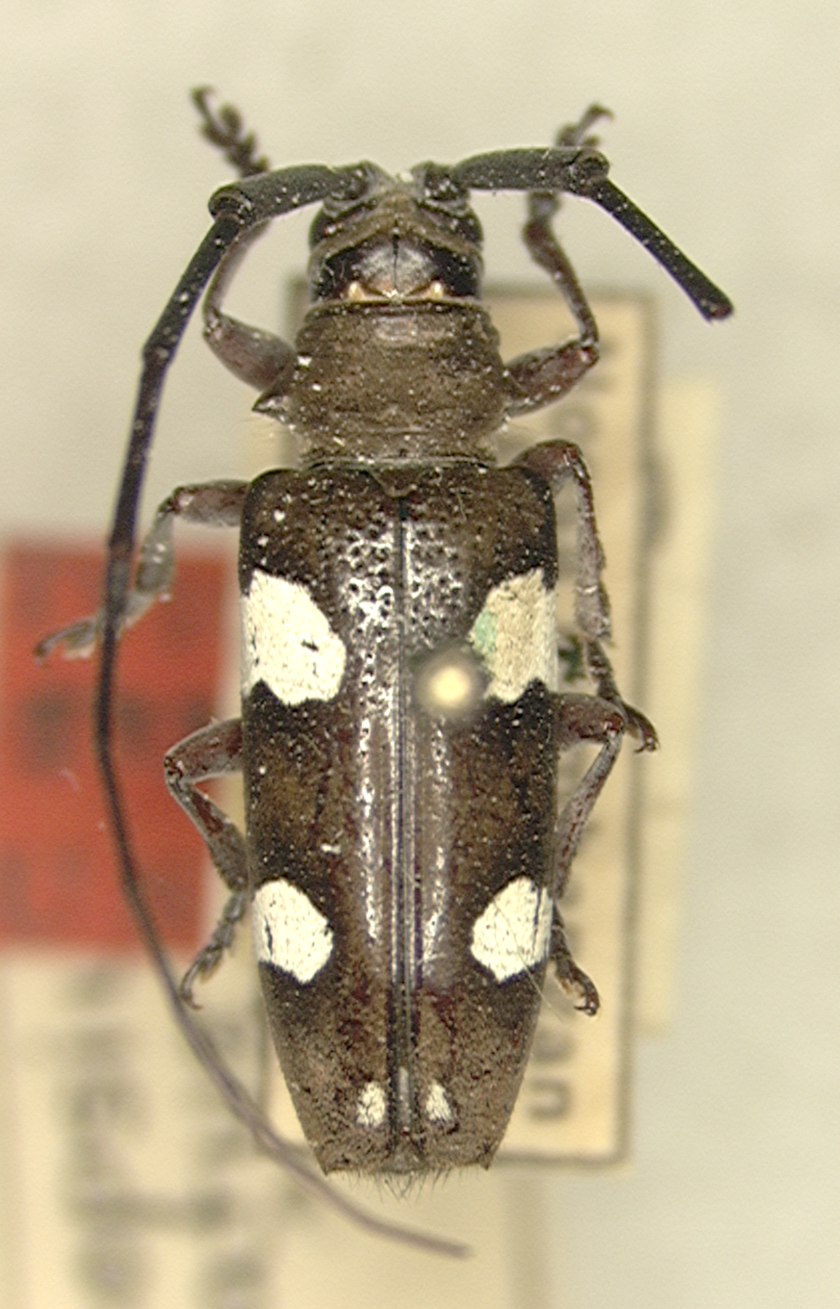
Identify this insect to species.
Cereopsius ornatus
